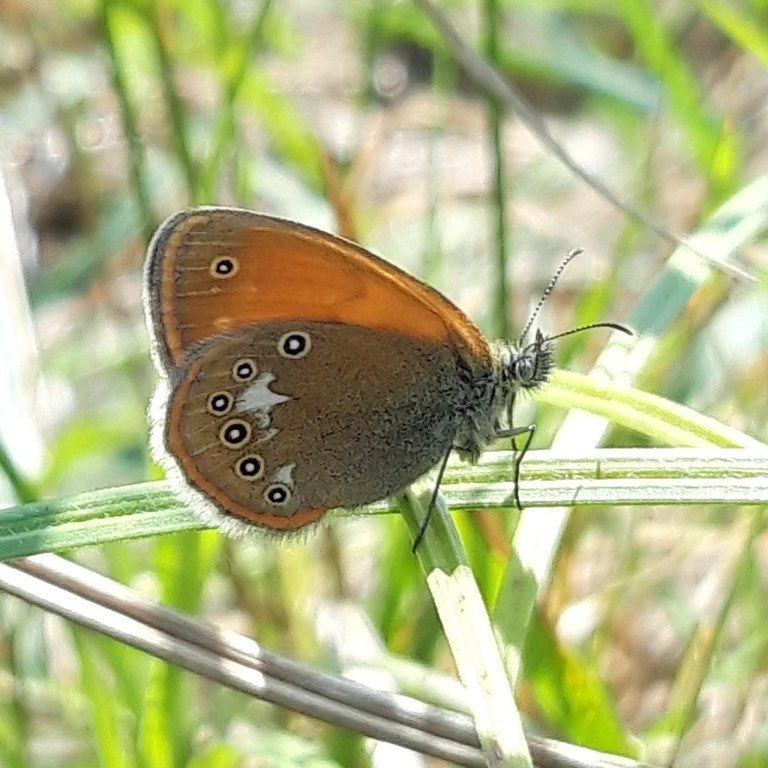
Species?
Coenonympha glycerion (also Coenonympha iphis)
